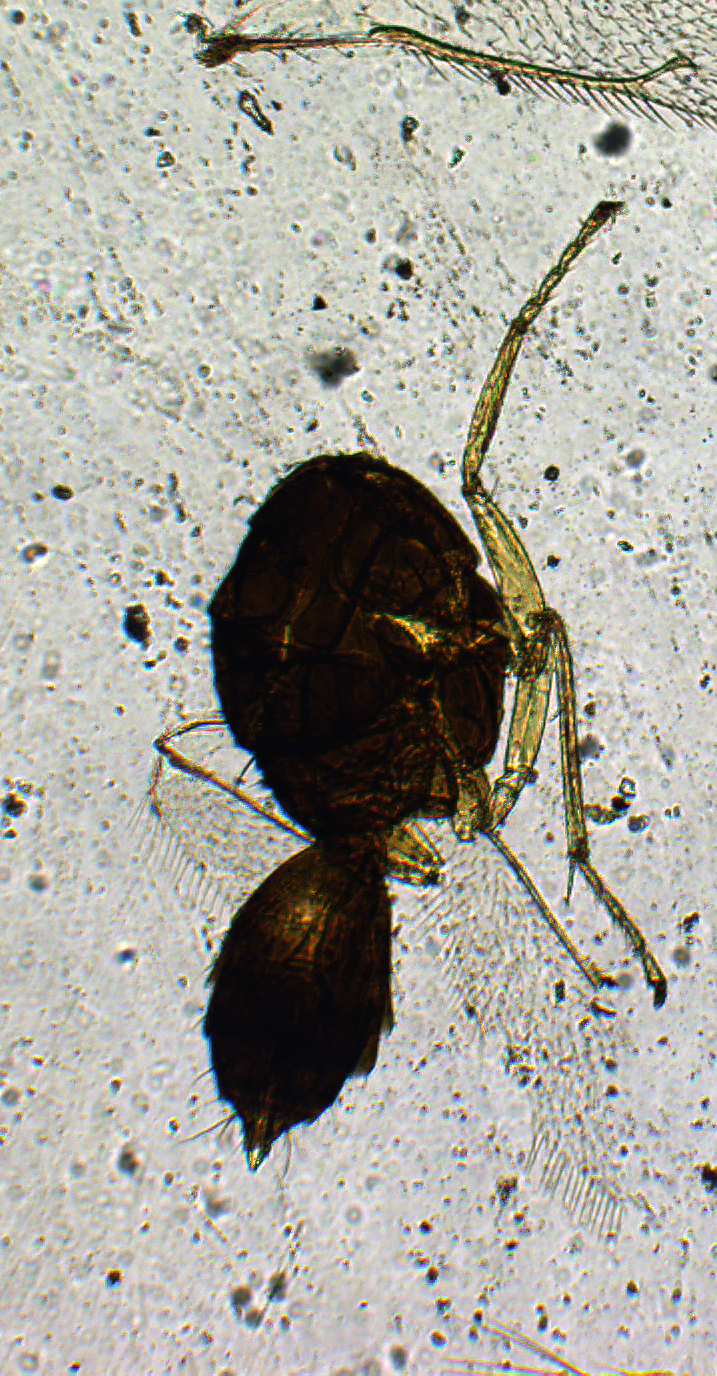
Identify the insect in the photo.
Tetrastichus kumaonensis
